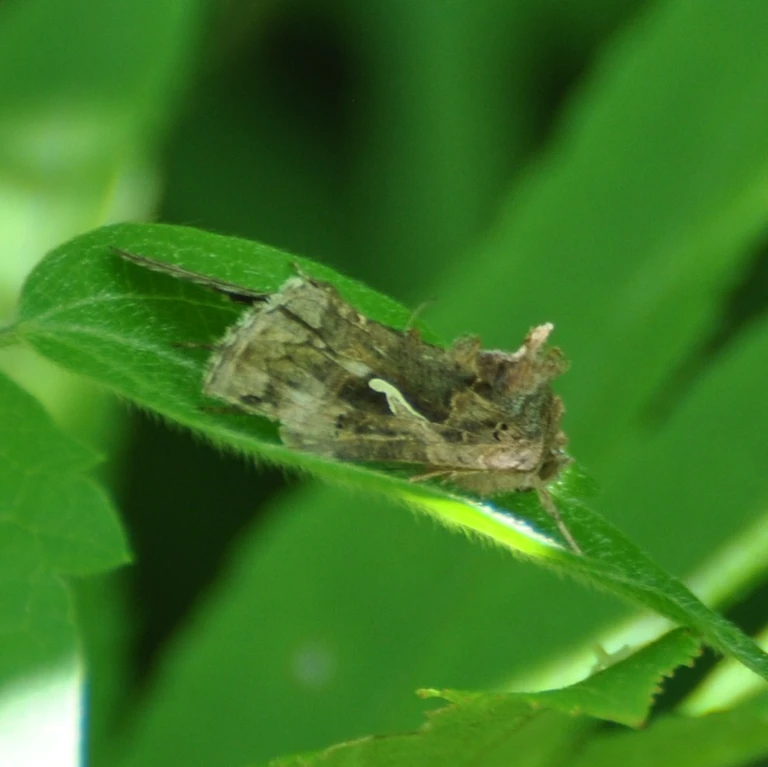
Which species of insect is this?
Autographa gamma
